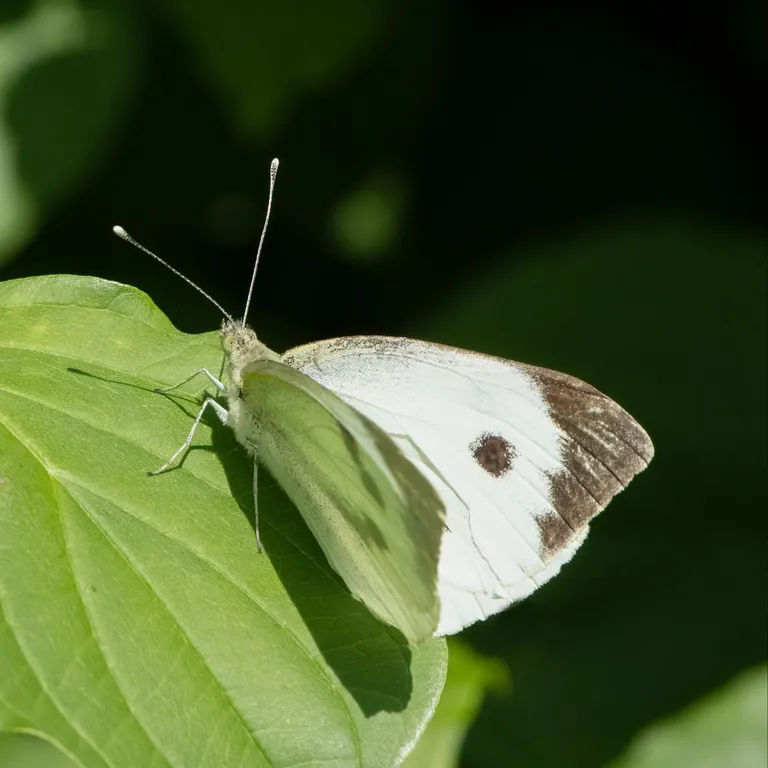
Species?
Pieris brassicae
